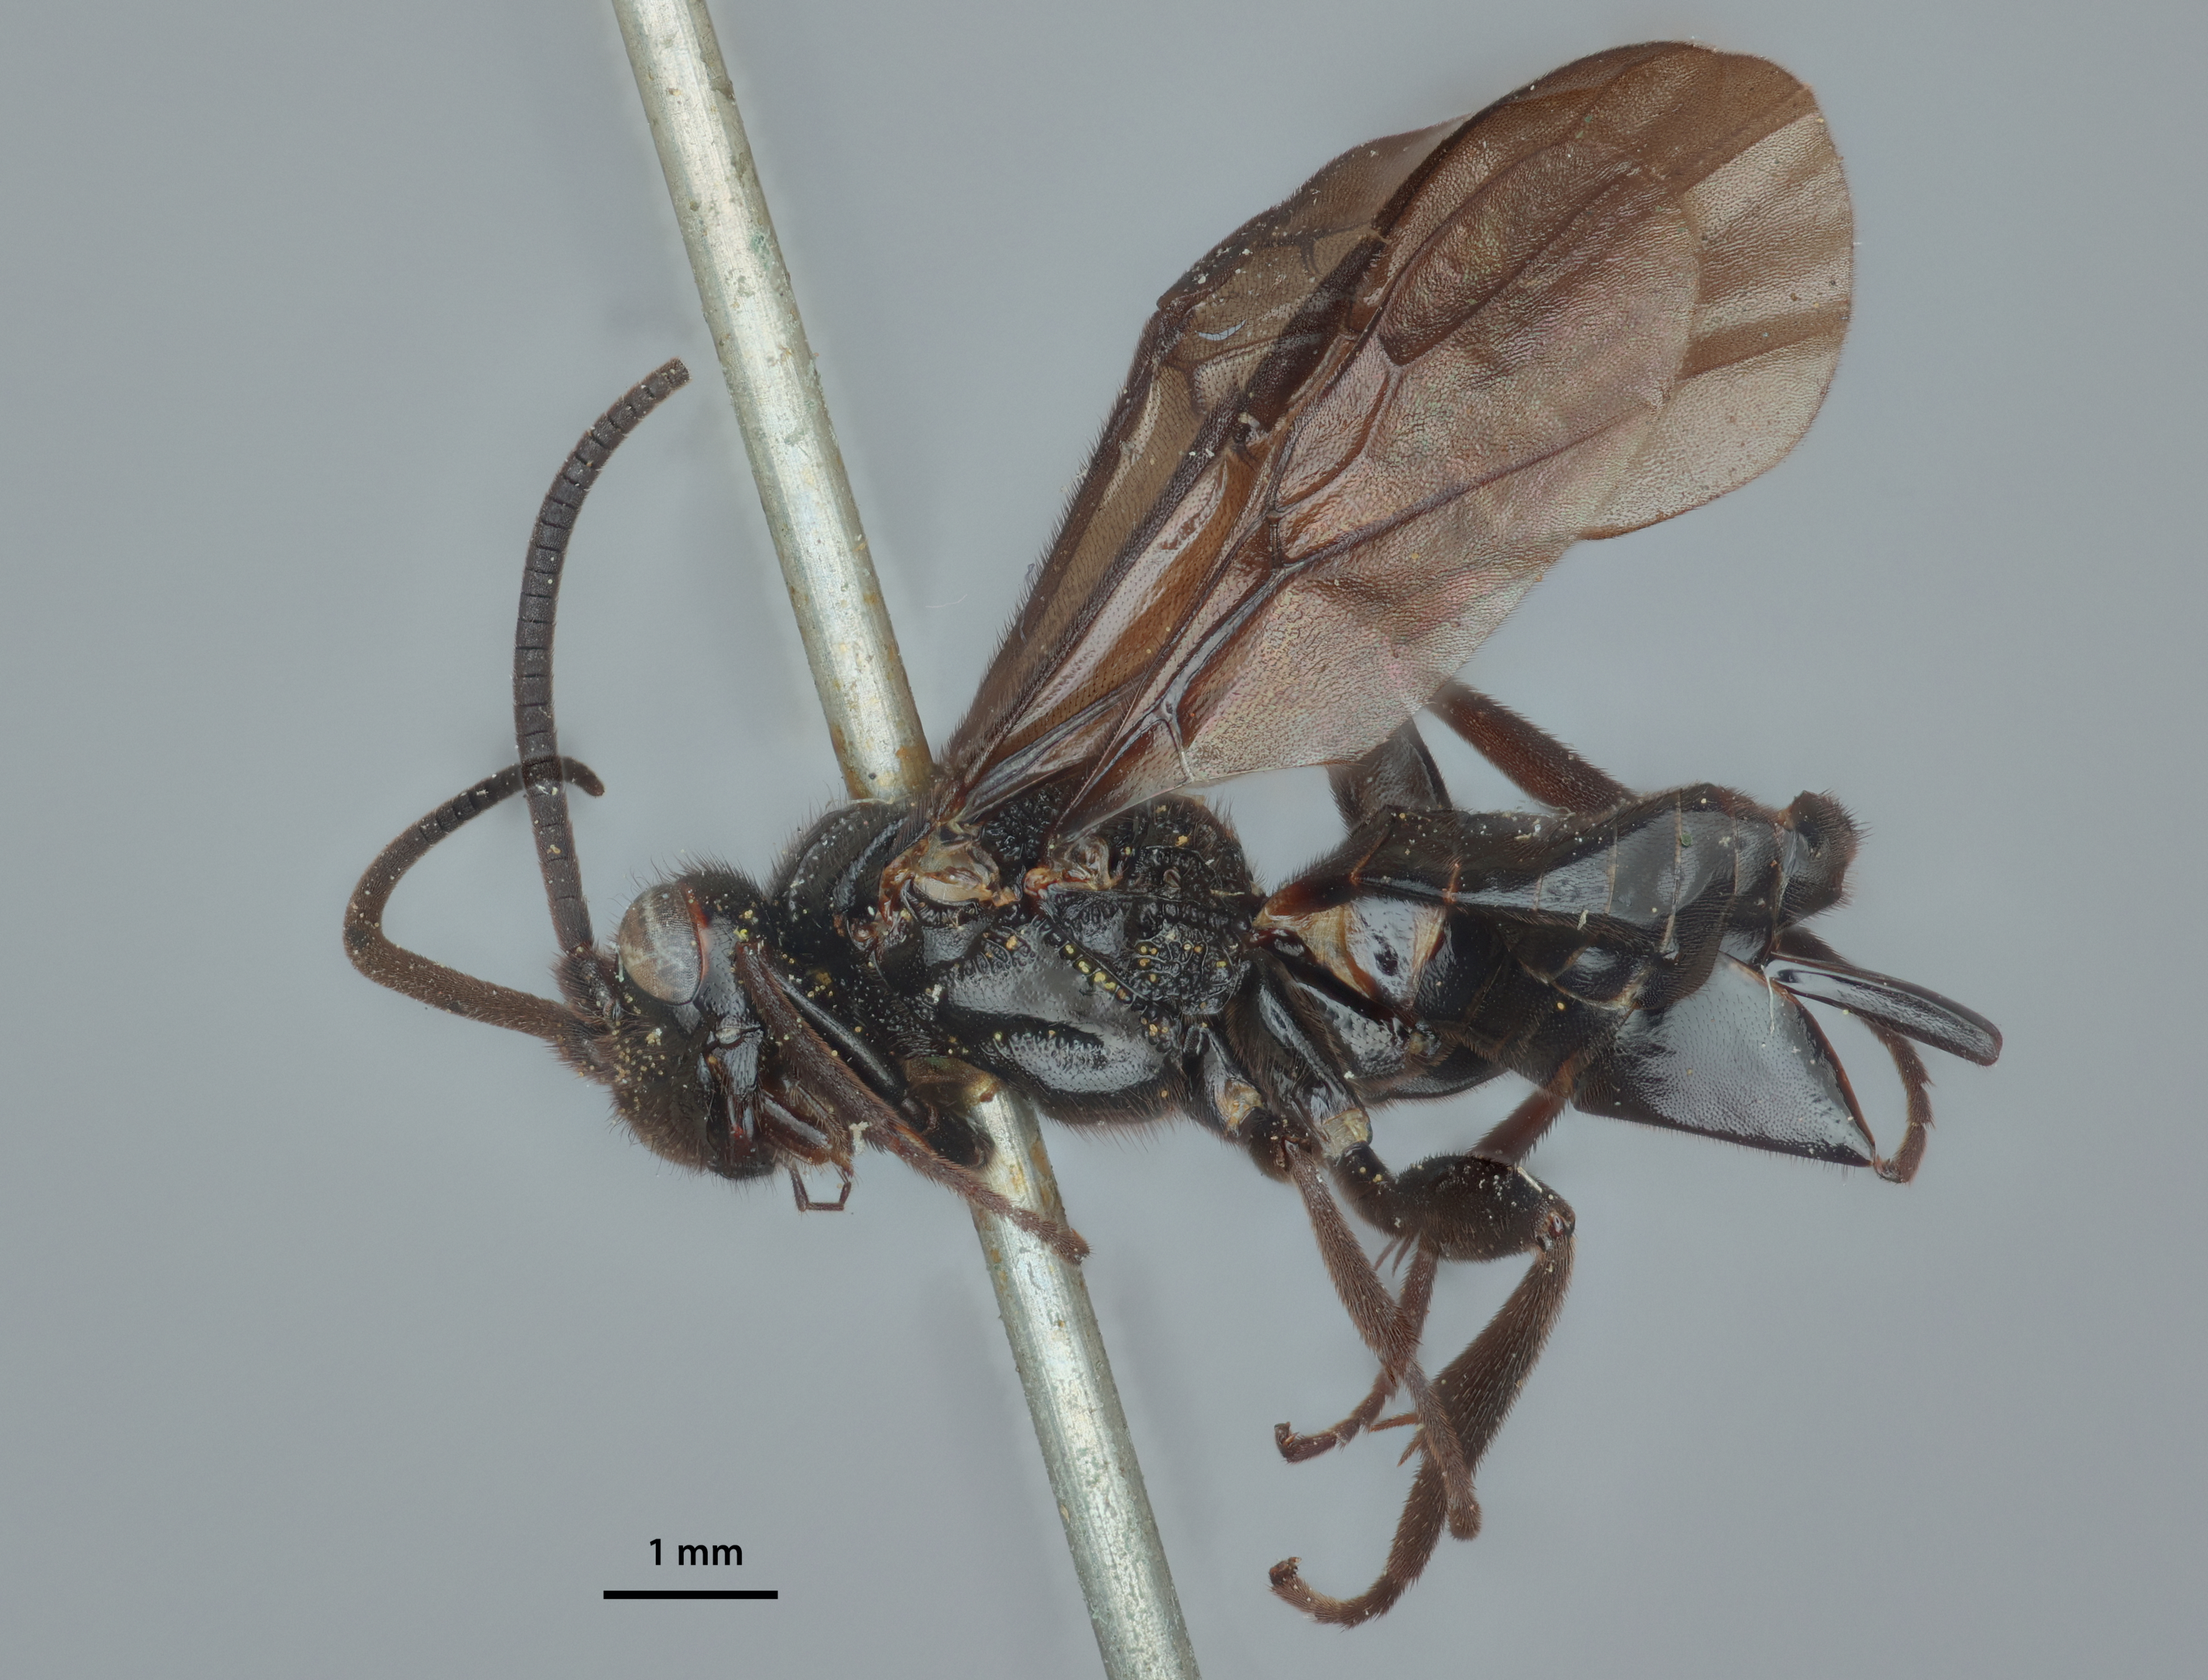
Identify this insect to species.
Cardiochiles noctis
